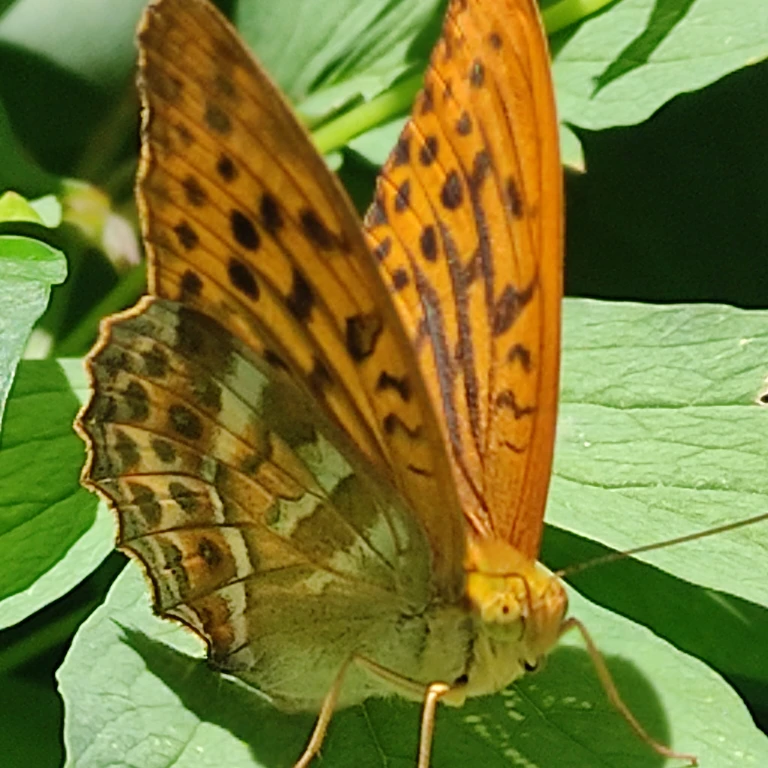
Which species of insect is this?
Argynnis paphia
